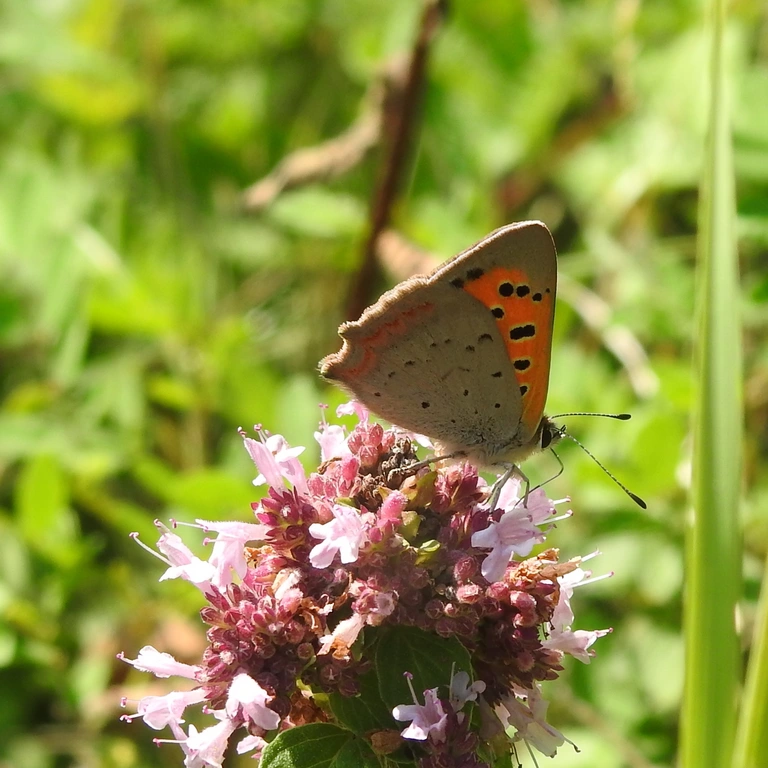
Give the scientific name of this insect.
Lycaena phlaeas
